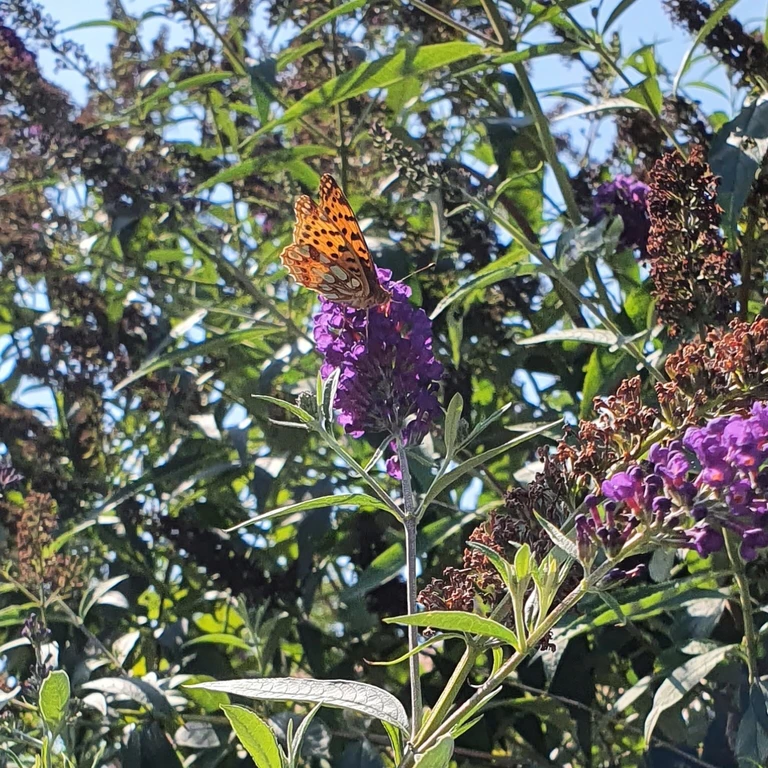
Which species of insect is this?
Issoria lathonia
